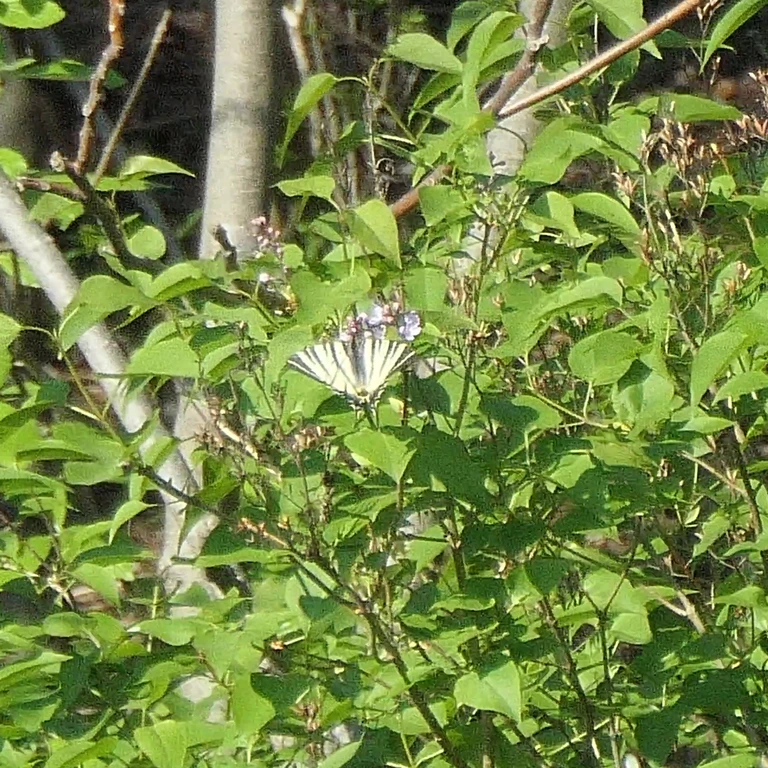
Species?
Iphiclides podalirius
